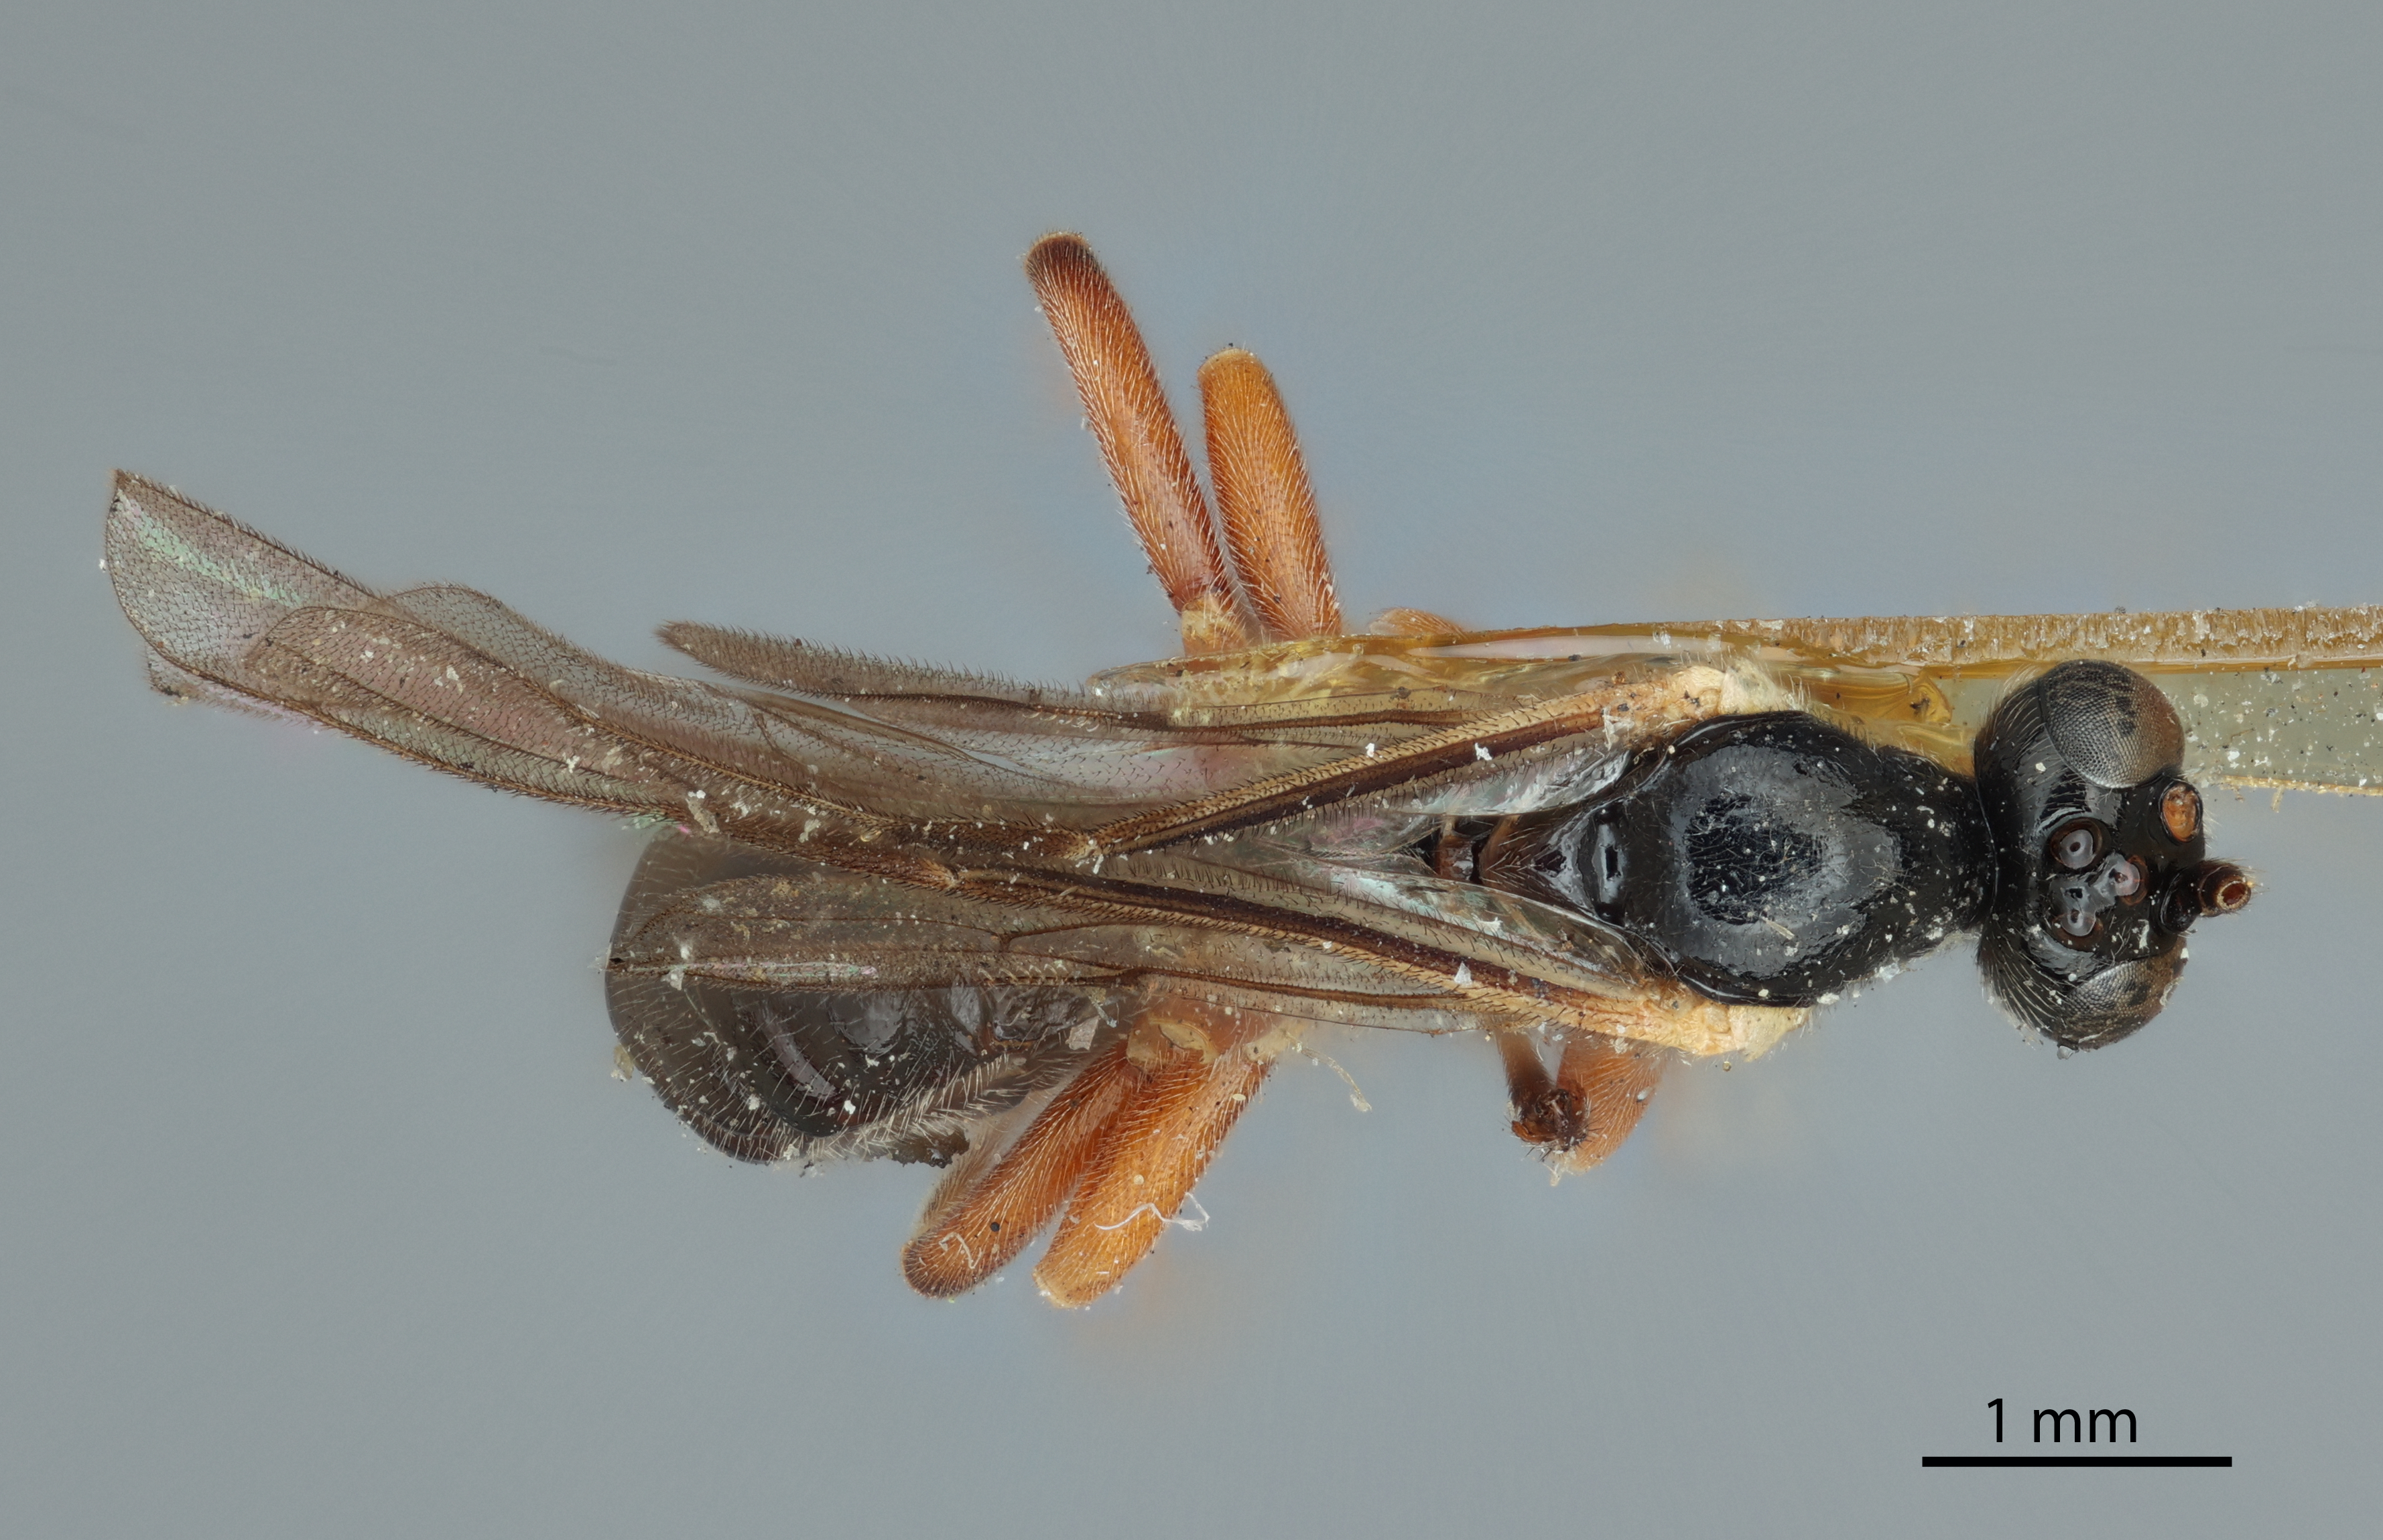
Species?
Polysphincta venator
